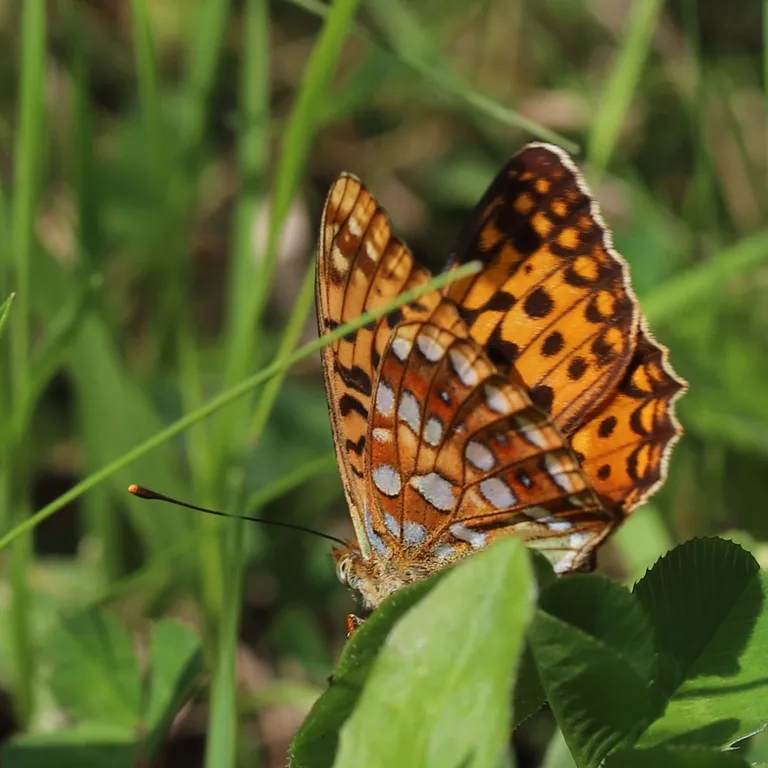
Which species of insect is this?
Fabriciana adippe
